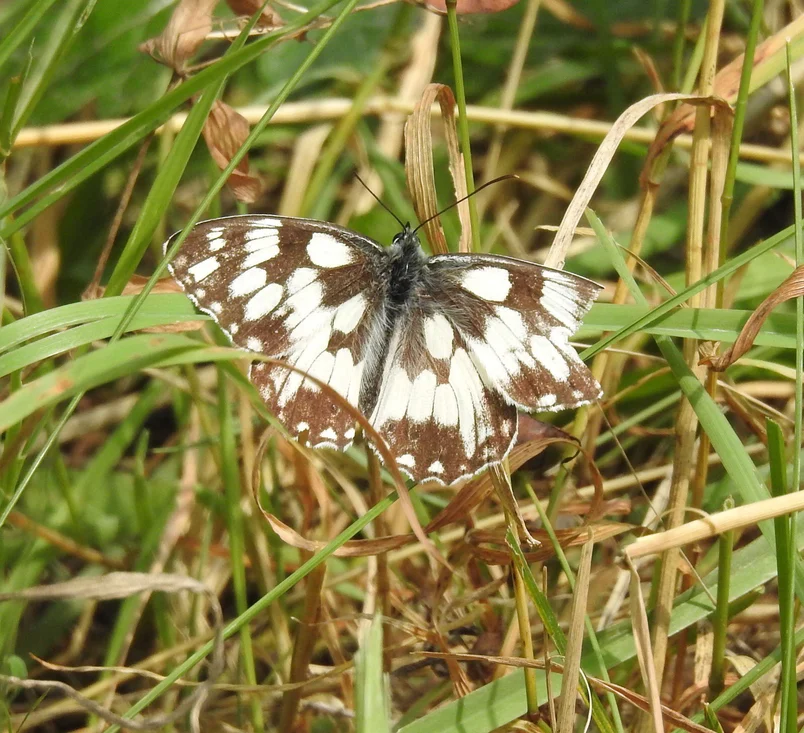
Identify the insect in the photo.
Melanargia galathea
